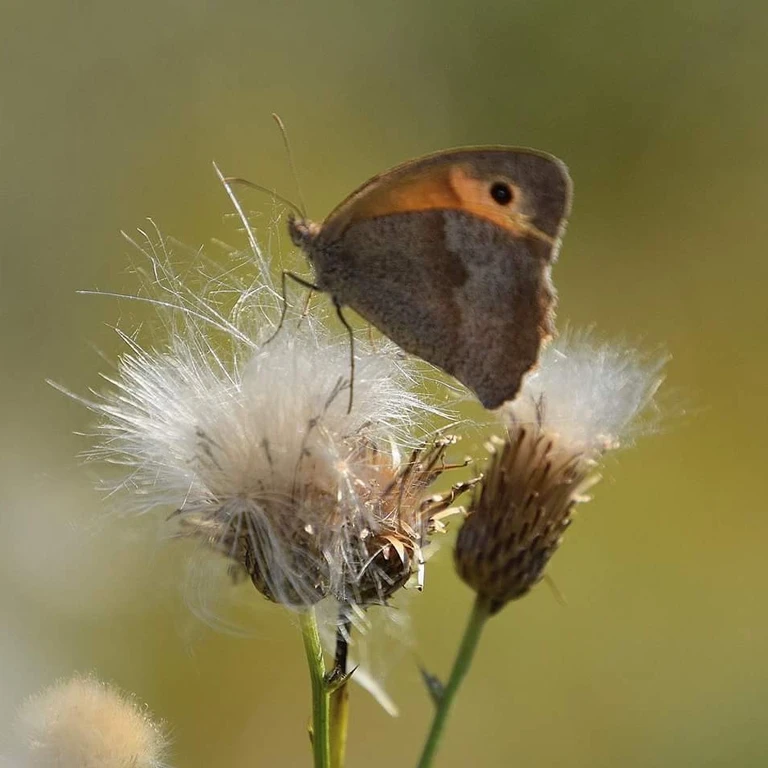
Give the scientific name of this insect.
Maniola jurtina
